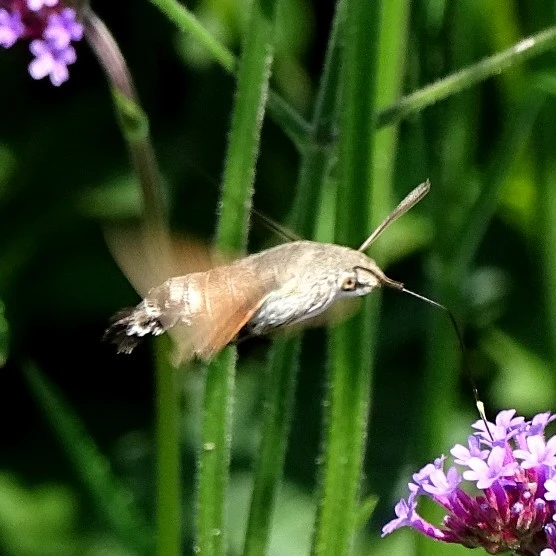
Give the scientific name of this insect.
Macroglossum stellatarum
